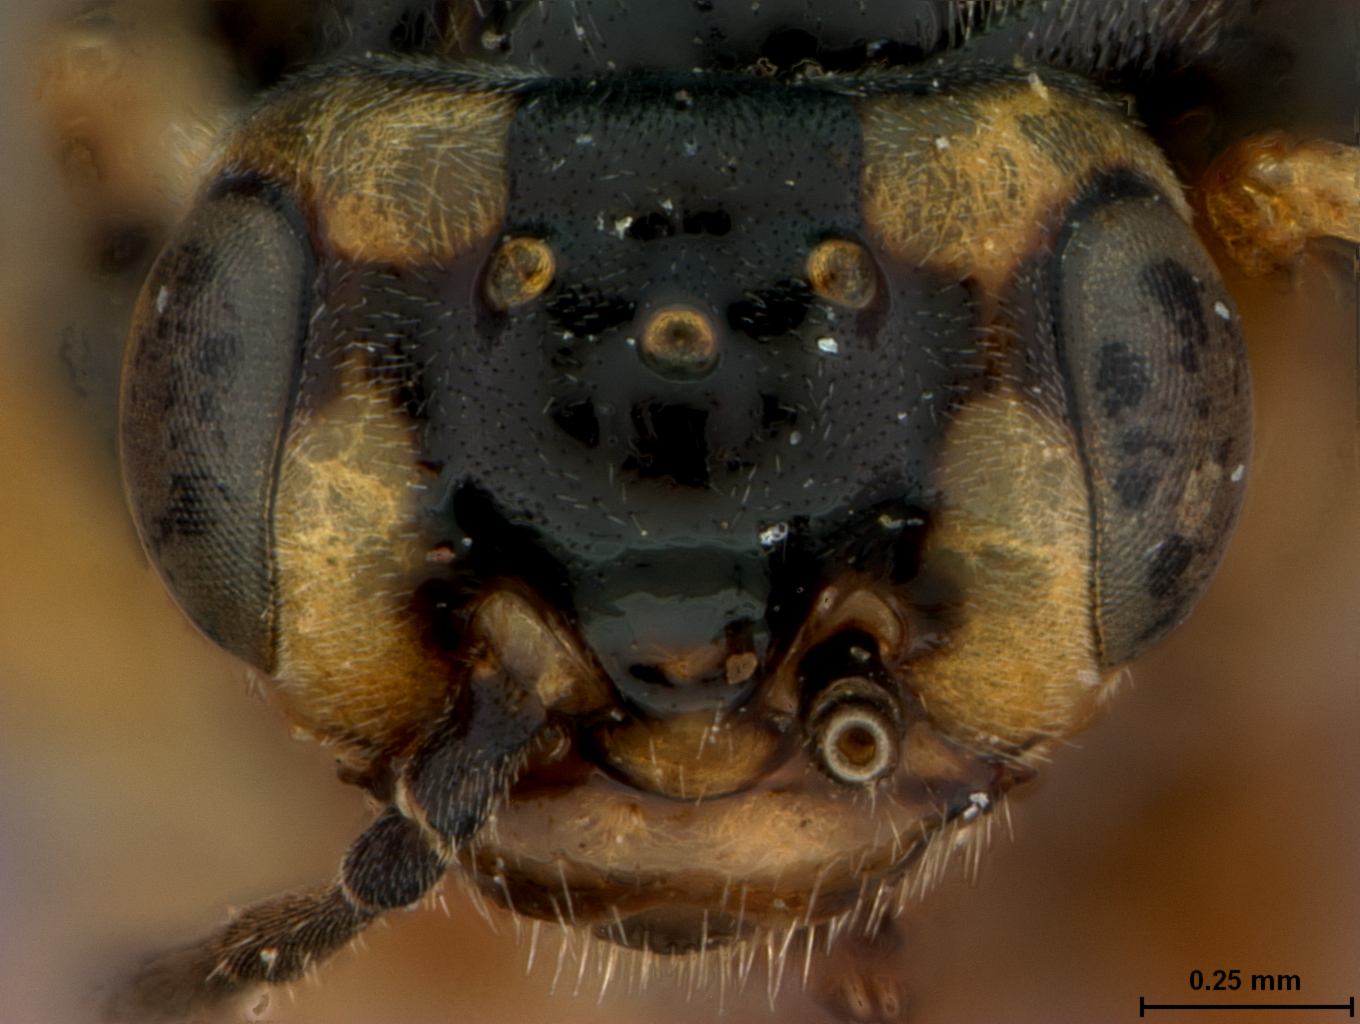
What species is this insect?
Hoplocampa alpestris
